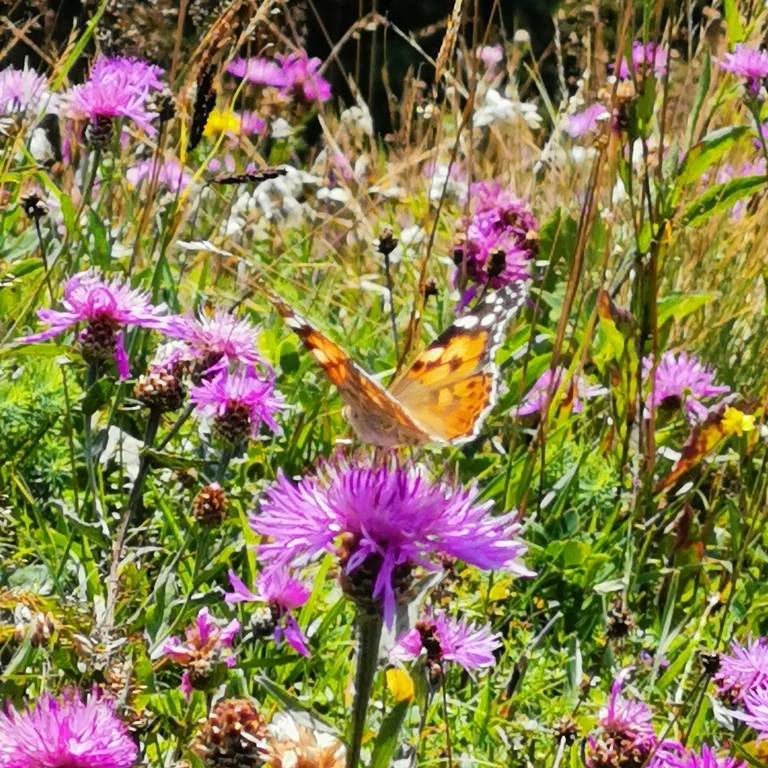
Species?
Vanessa cardui
